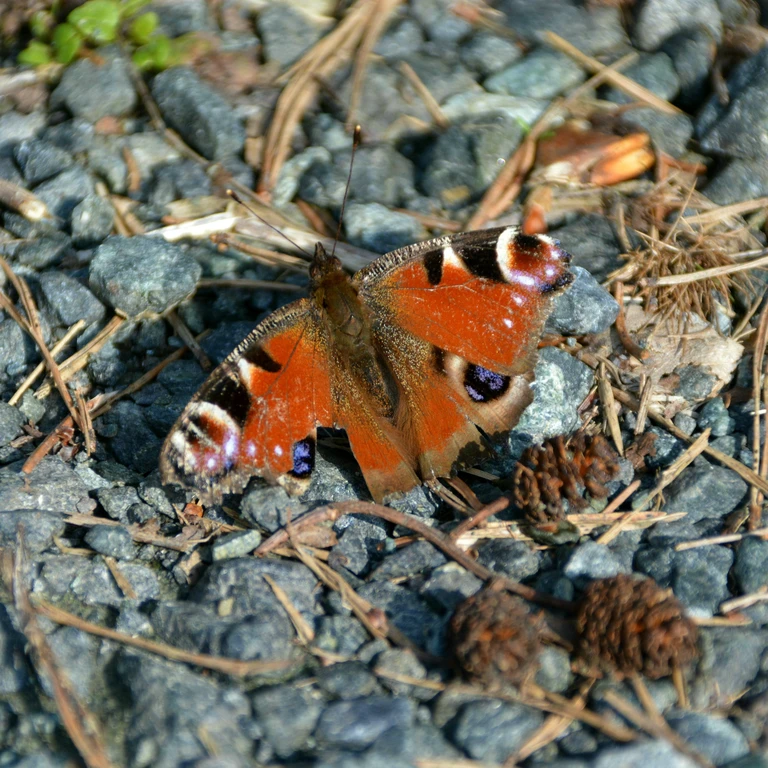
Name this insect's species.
Aglais io
